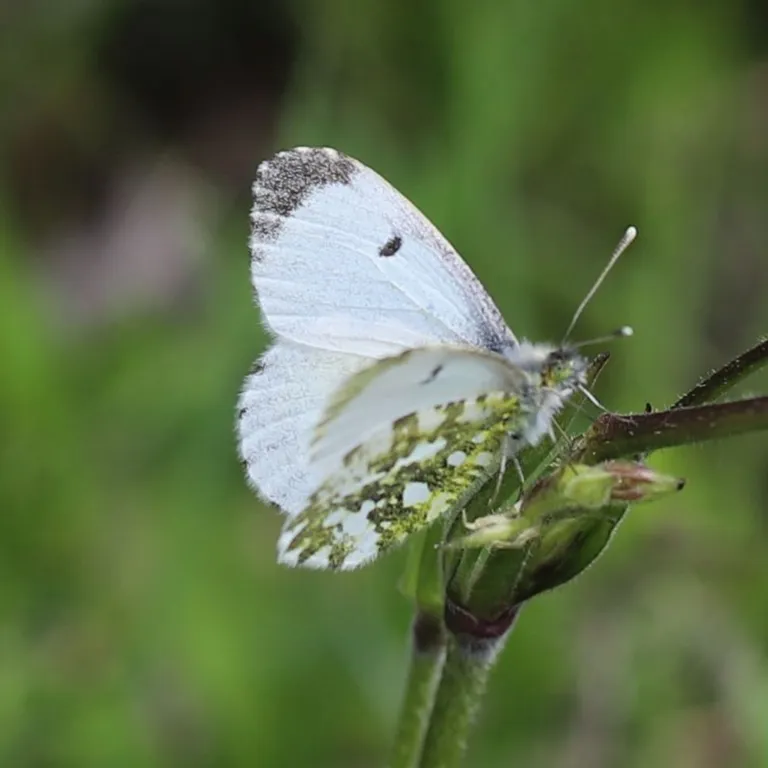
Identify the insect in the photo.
Anthocharis cardamines
